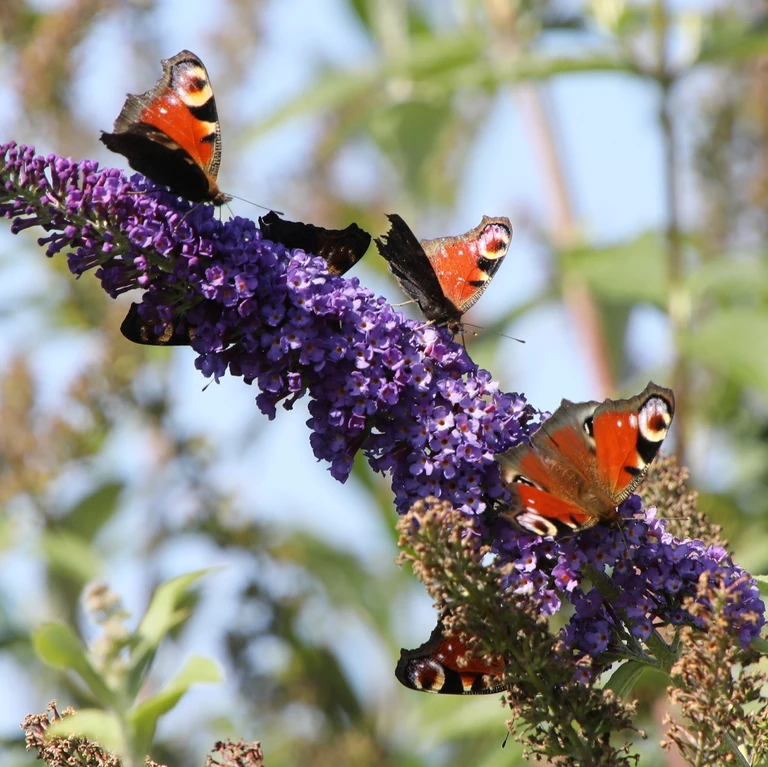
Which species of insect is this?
Aglais io
